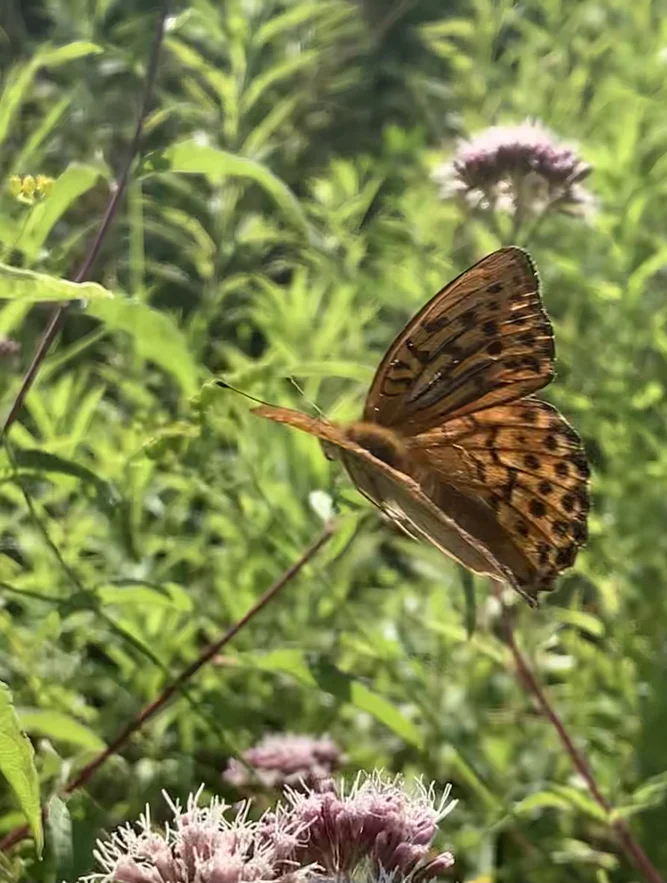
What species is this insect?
Argynnis paphia
